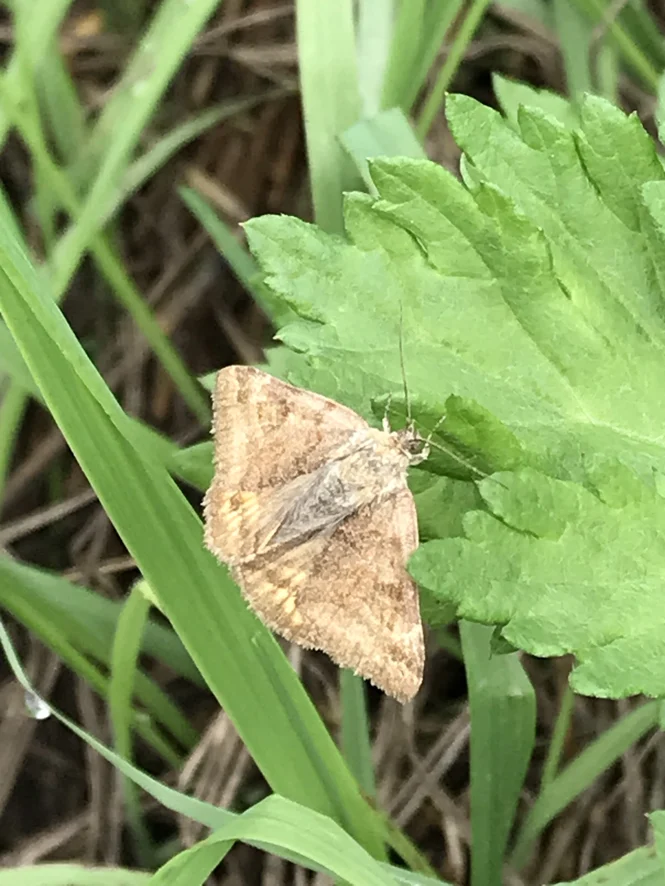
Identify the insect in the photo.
Euclidia glyphica
